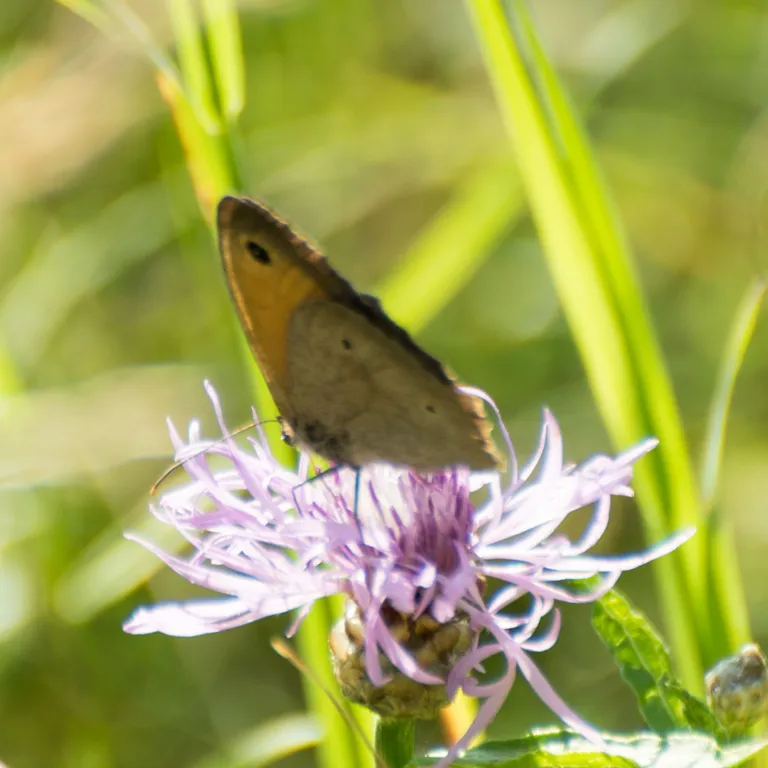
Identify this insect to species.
Maniola jurtina
